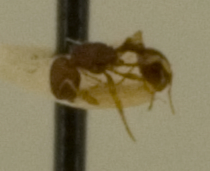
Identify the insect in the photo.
Rogeria inermis
